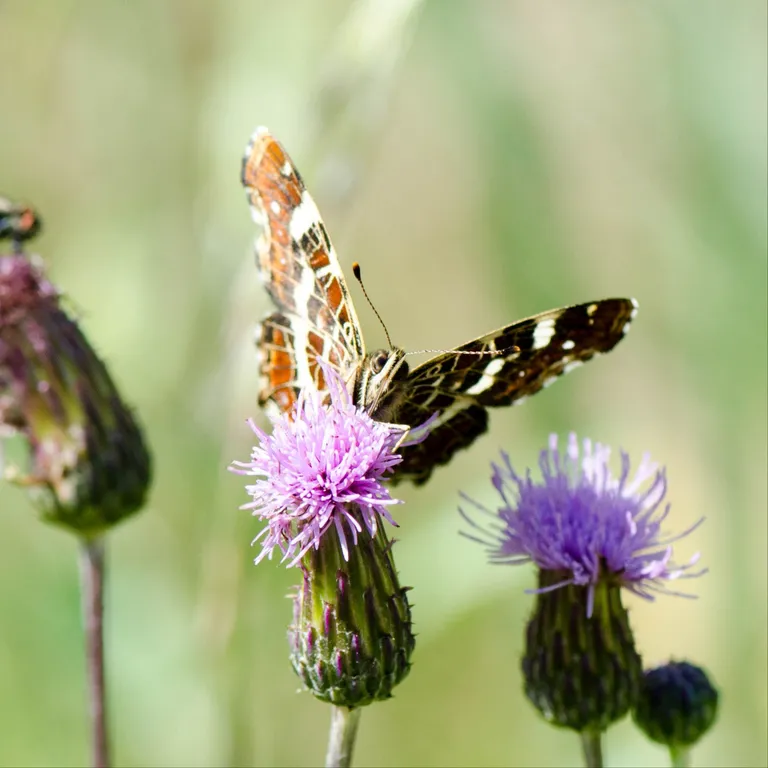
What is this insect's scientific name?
Araschnia levana
